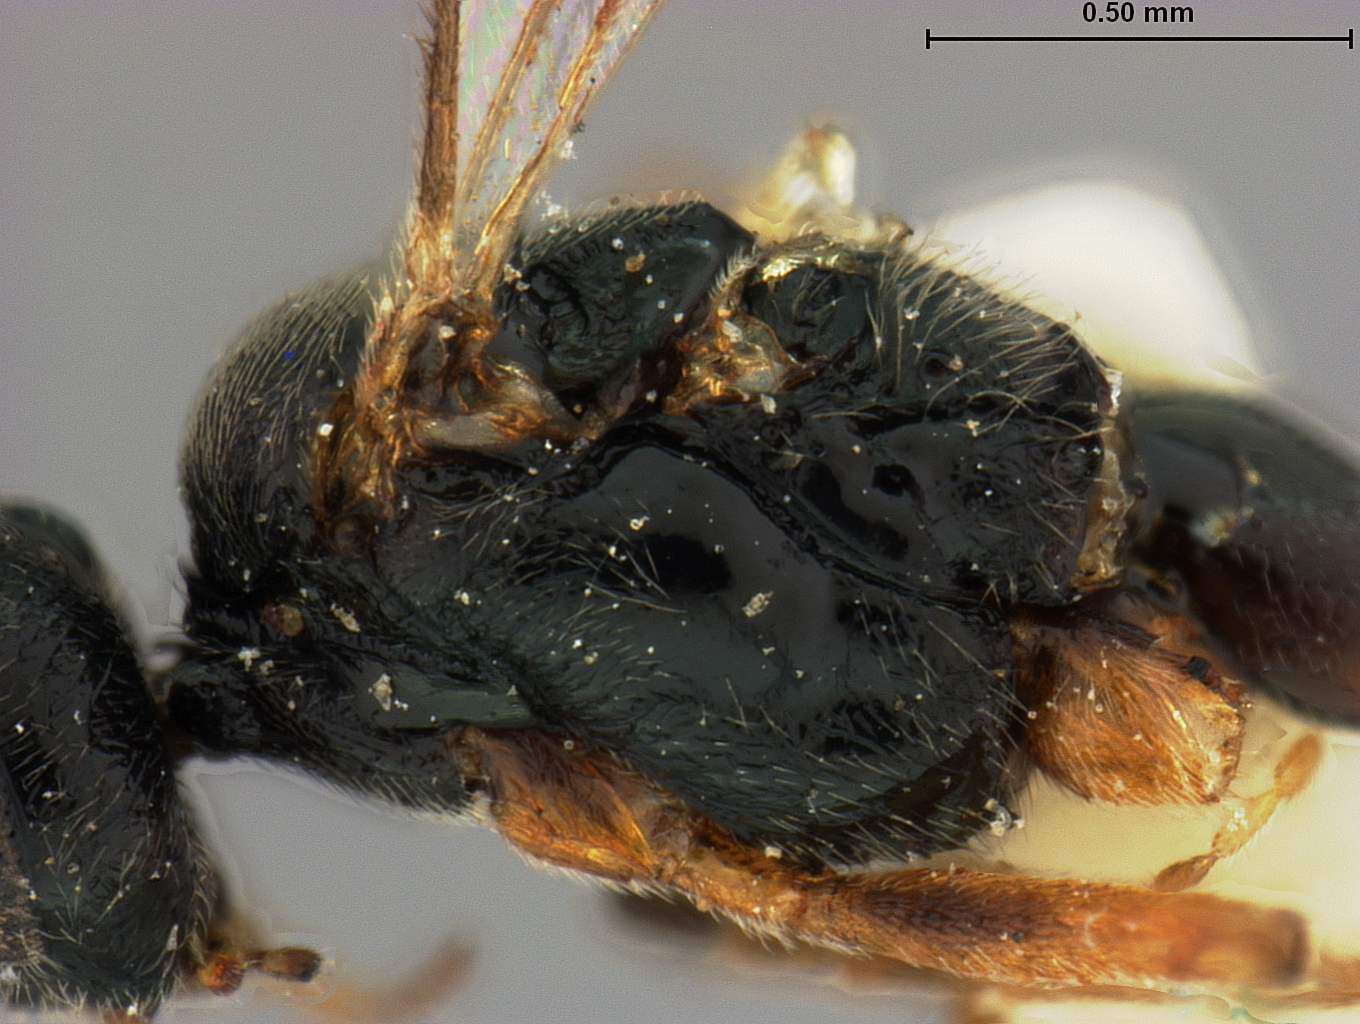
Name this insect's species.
Protapanteles alticola
